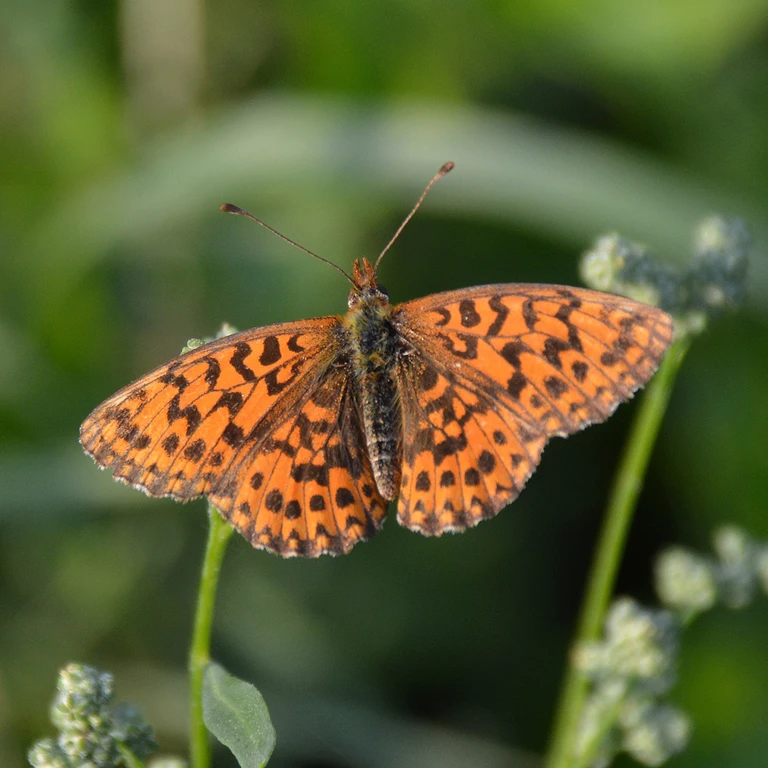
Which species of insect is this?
Boloria dia
